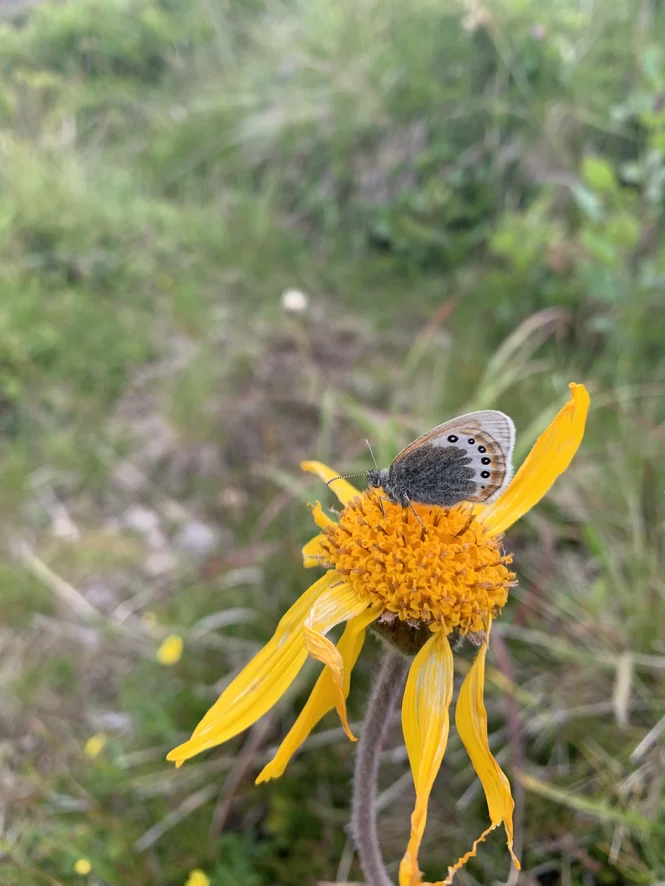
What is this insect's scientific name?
Coenonympha gardetta
